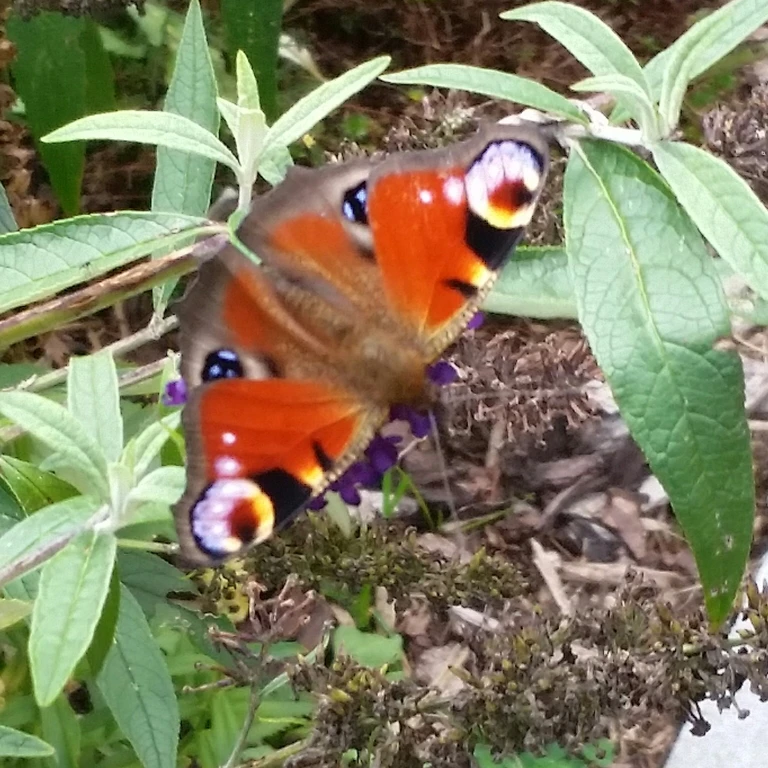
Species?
Aglais io
